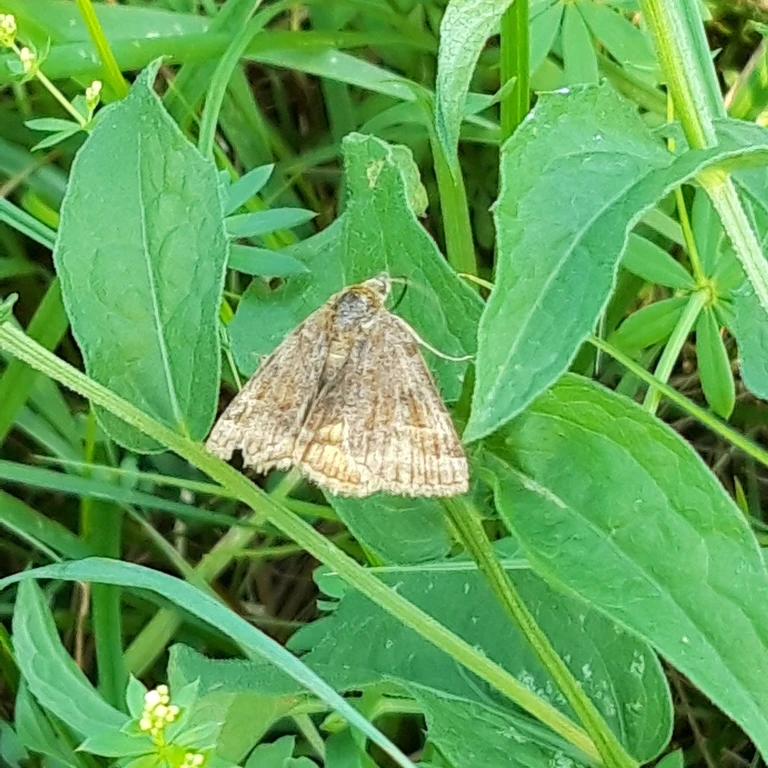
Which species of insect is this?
Euclidia glyphica
